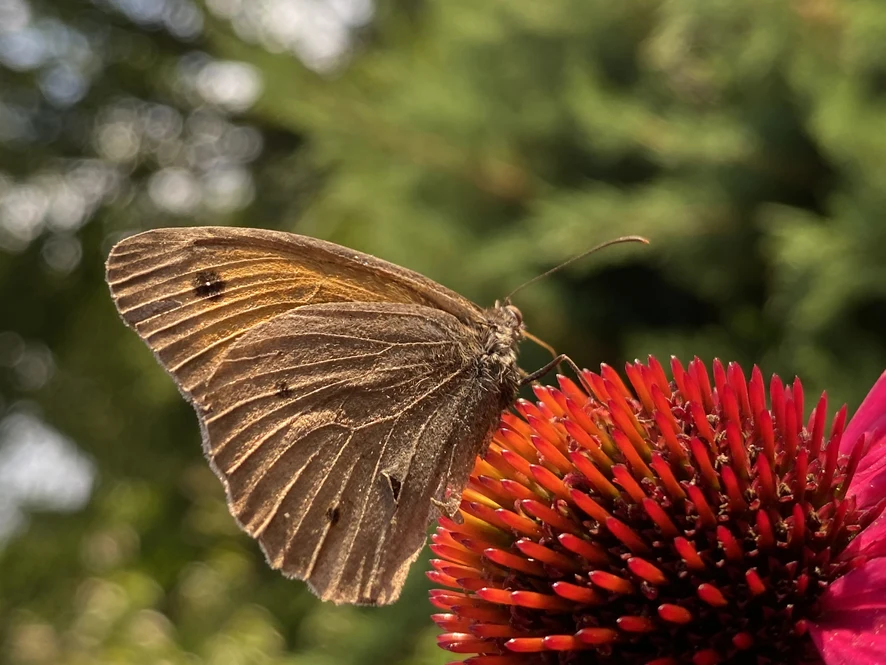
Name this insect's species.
Maniola jurtina
